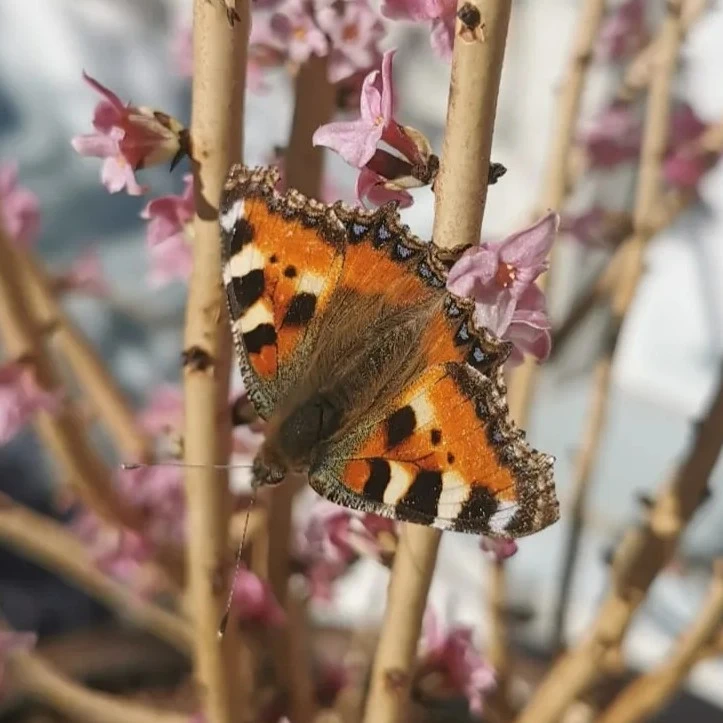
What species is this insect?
Aglais urticae
